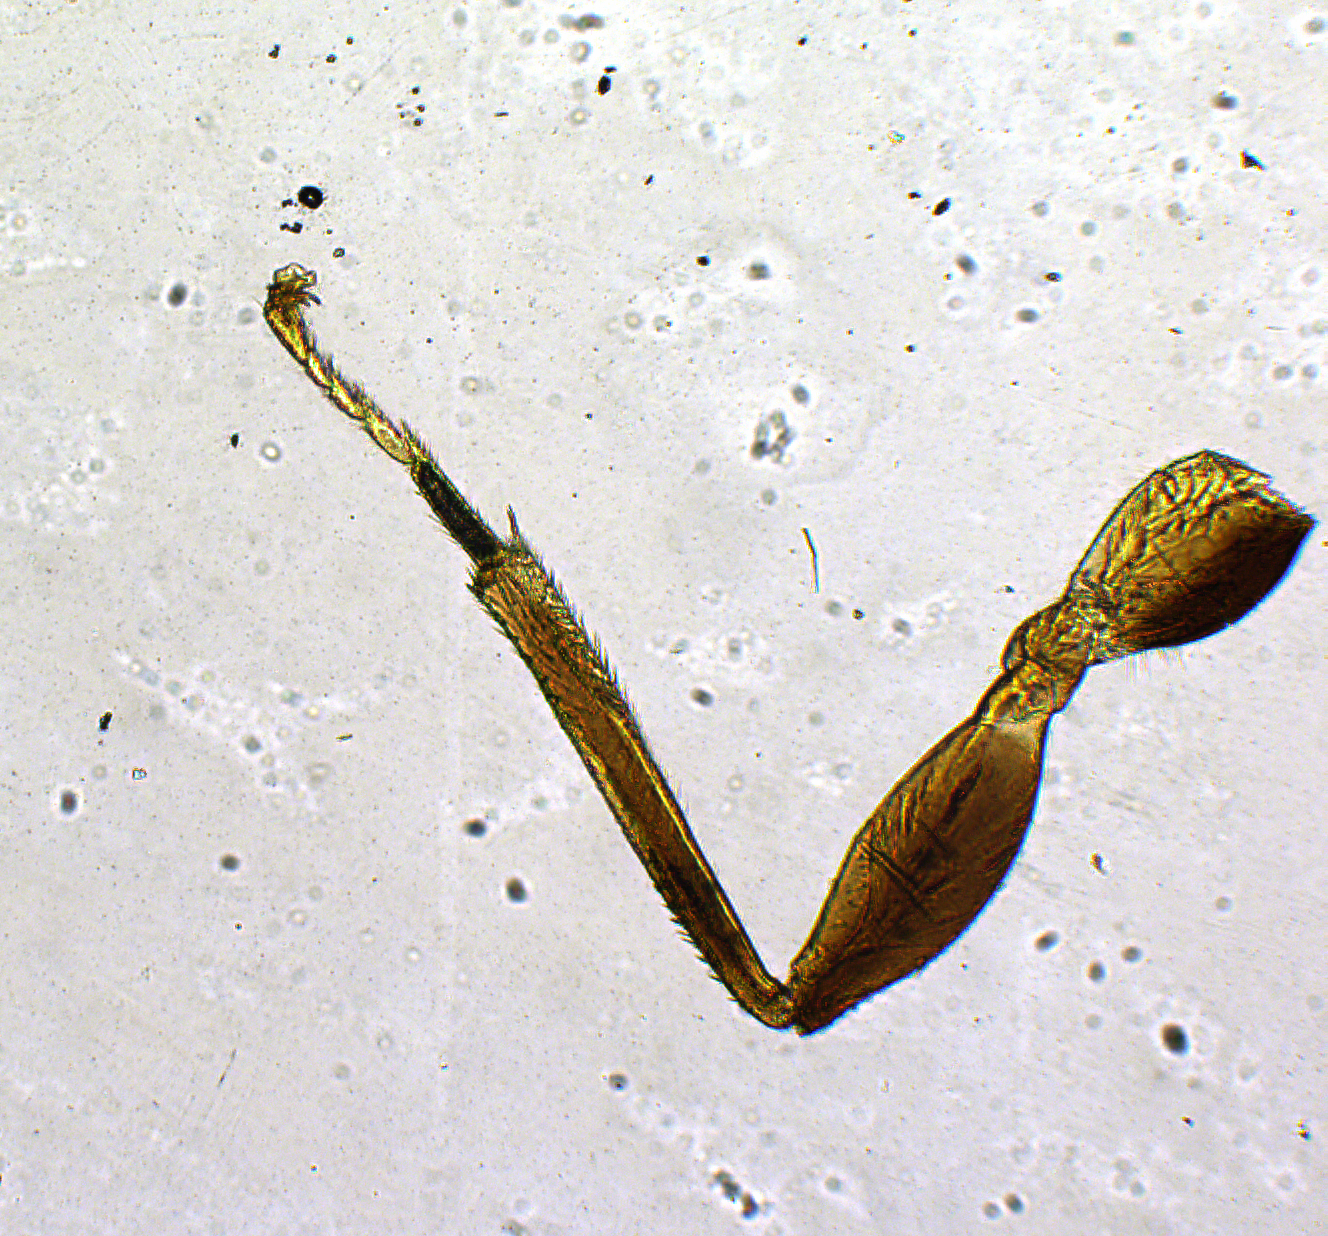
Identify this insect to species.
Zapachia beesoni
